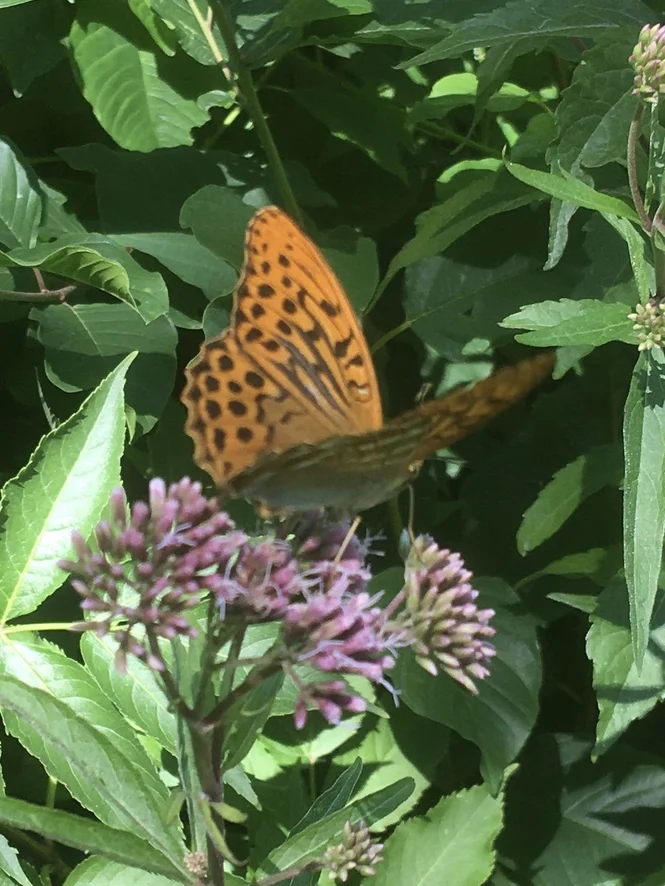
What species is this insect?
Argynnis paphia
